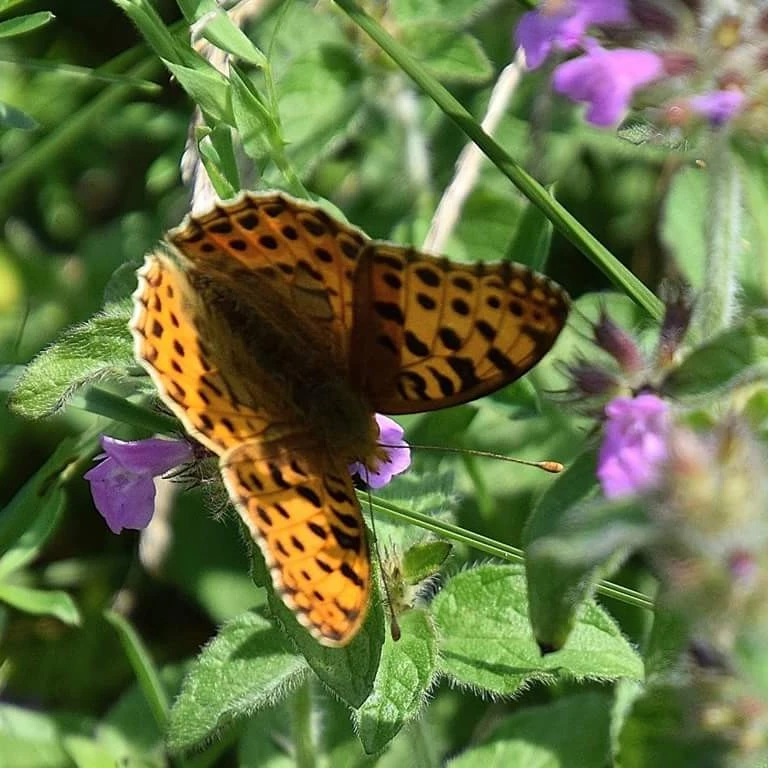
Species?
Issoria lathonia
